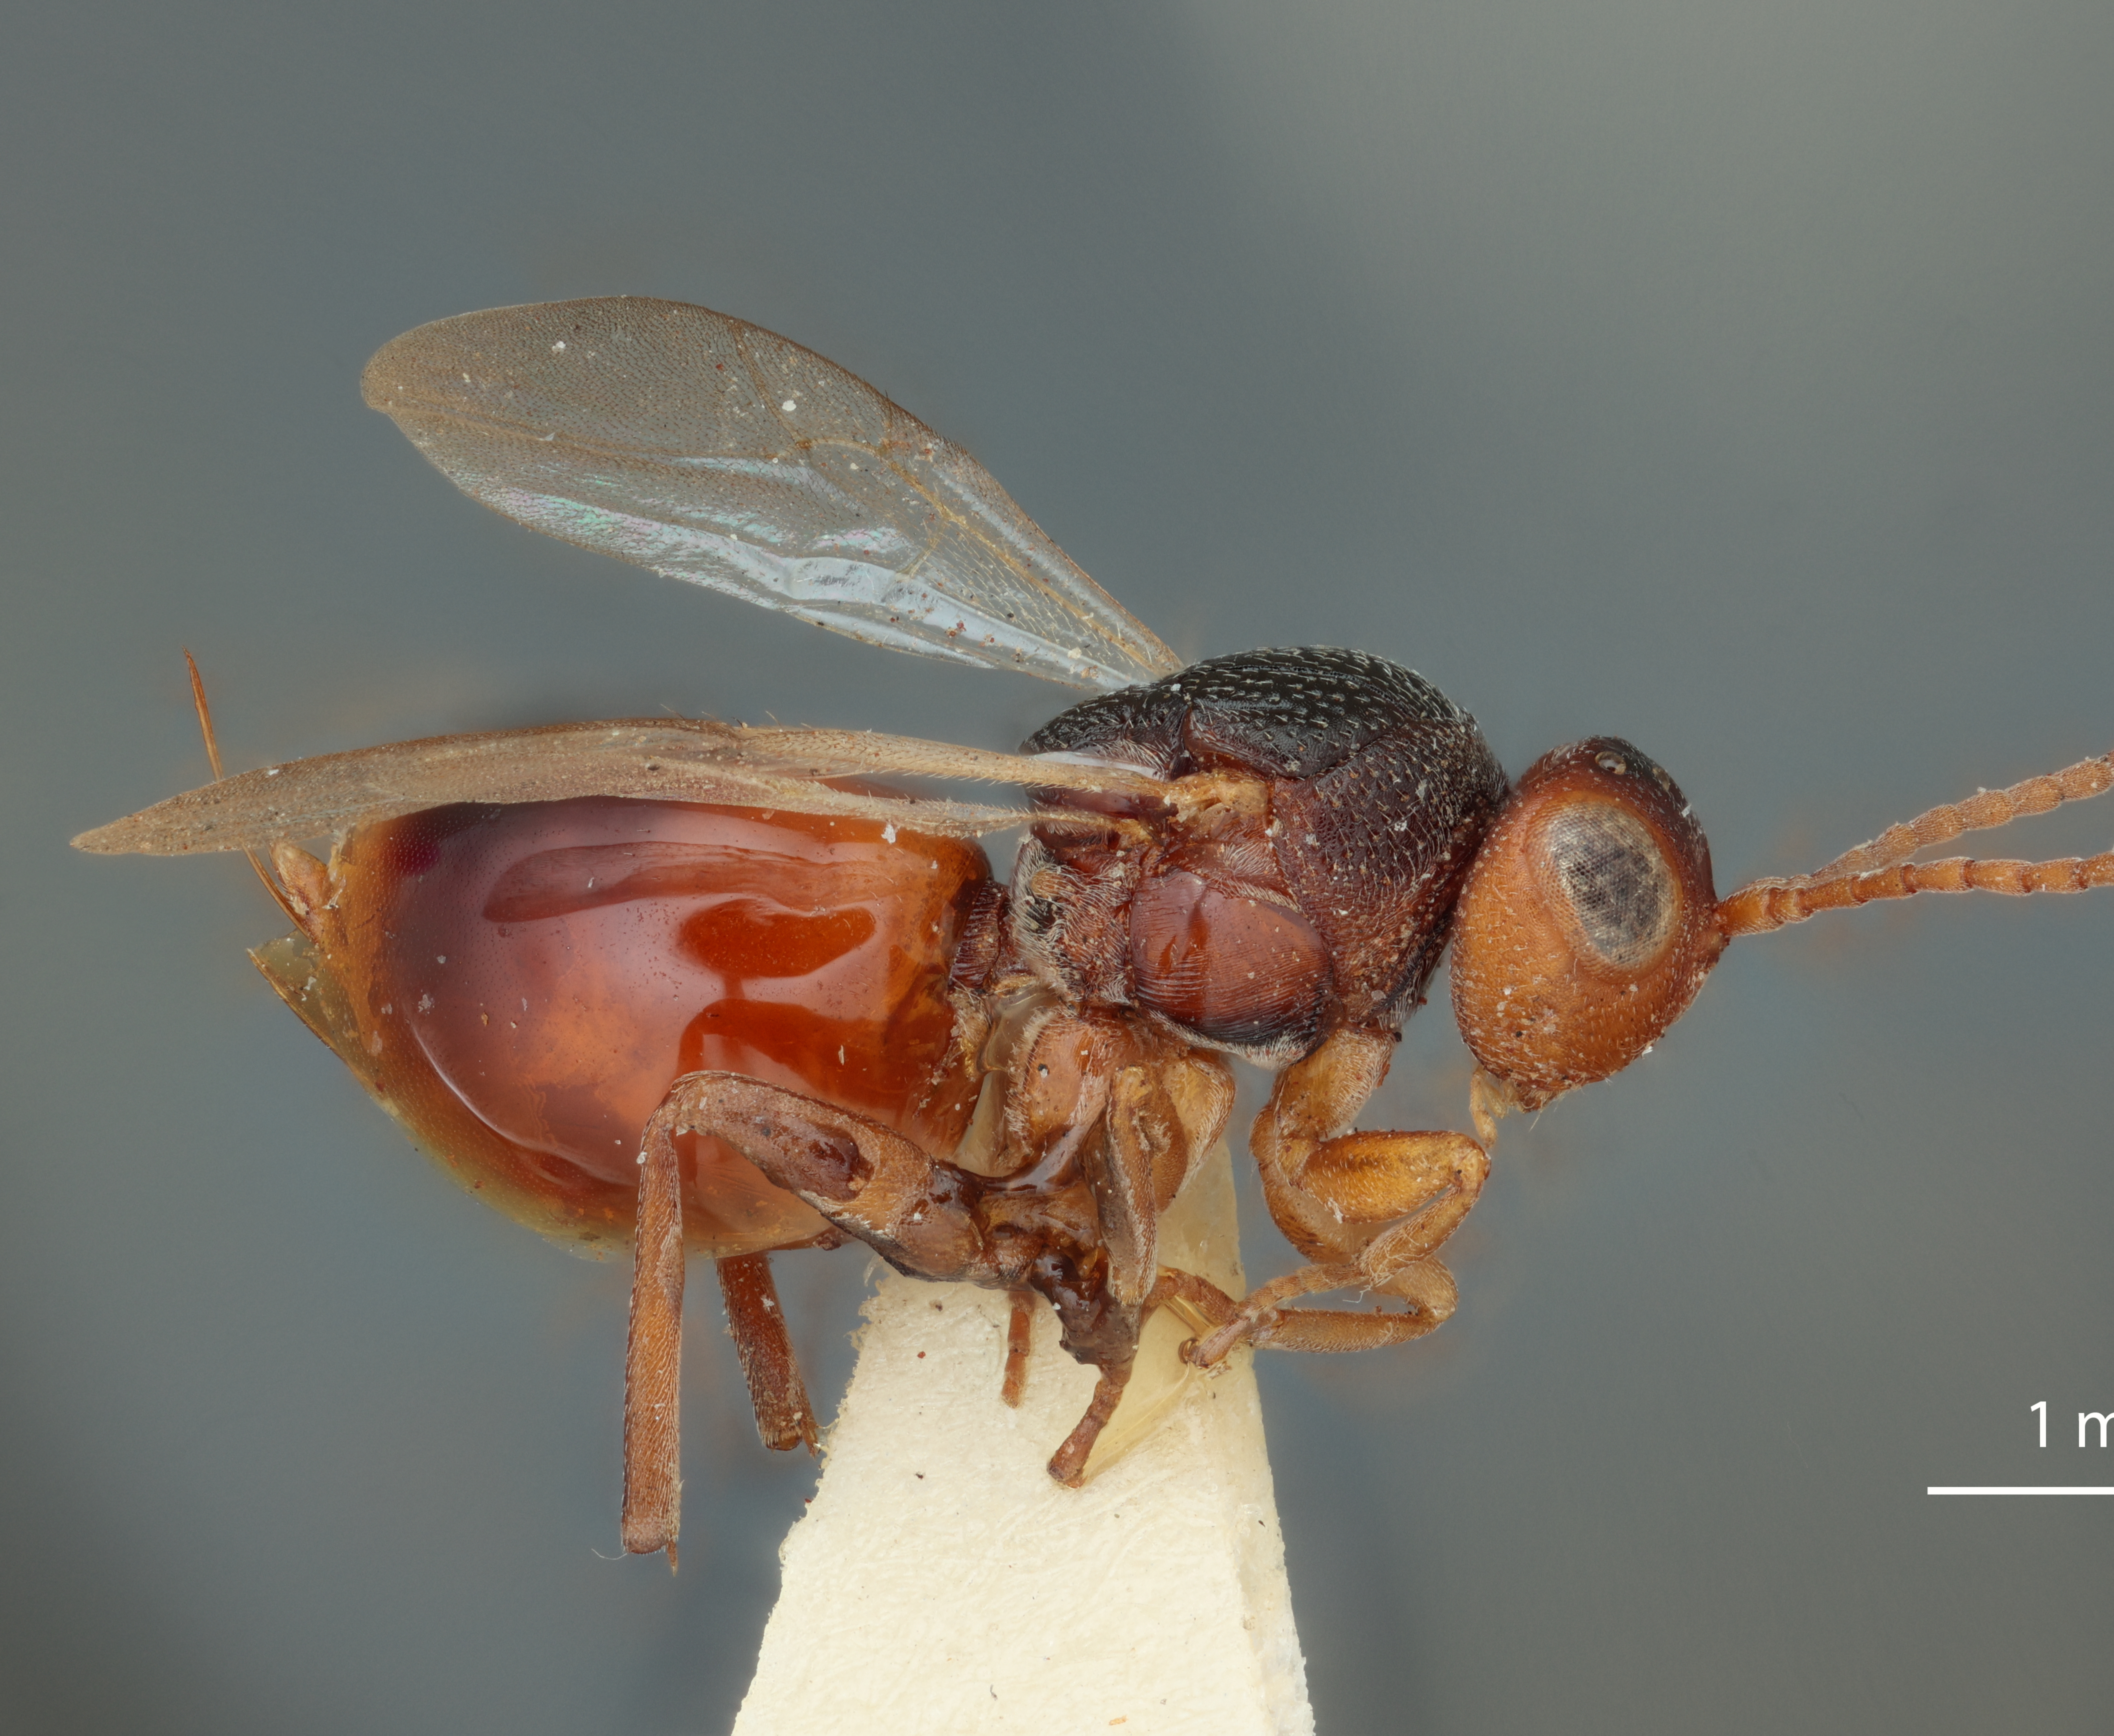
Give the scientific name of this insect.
Saphonecrus favanus
